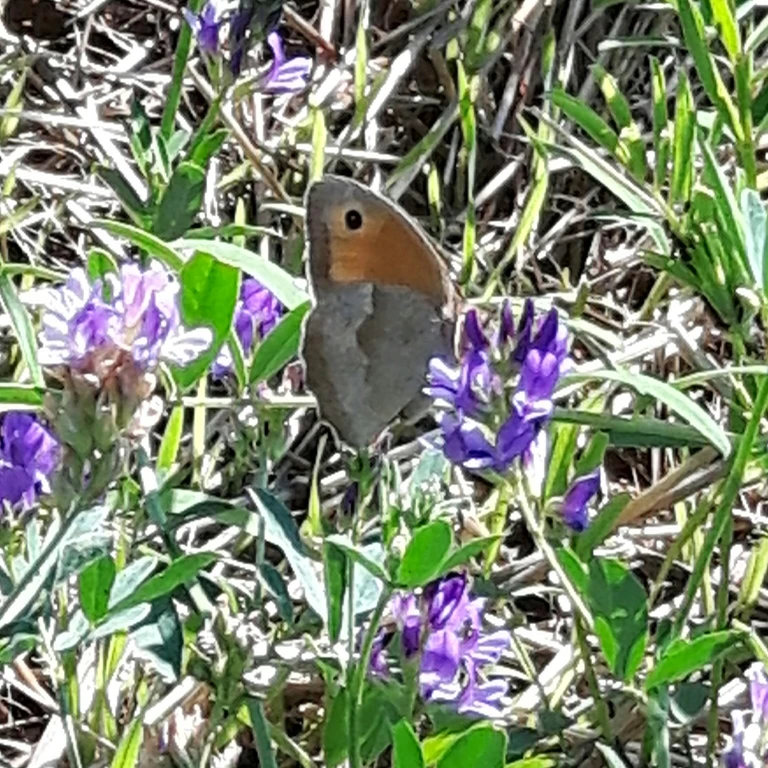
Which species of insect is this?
Maniola jurtina
